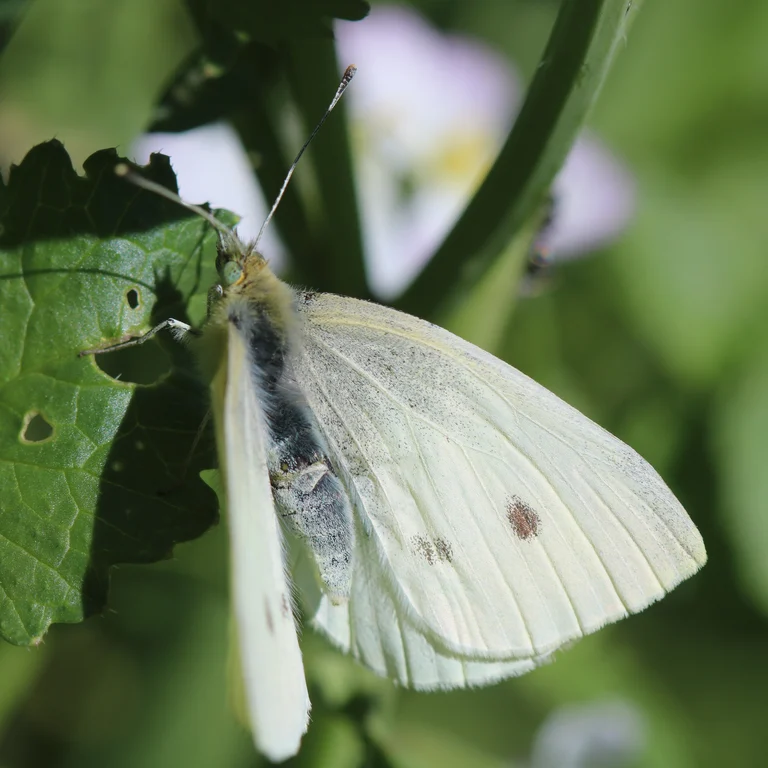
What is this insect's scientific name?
Pieris rapae
